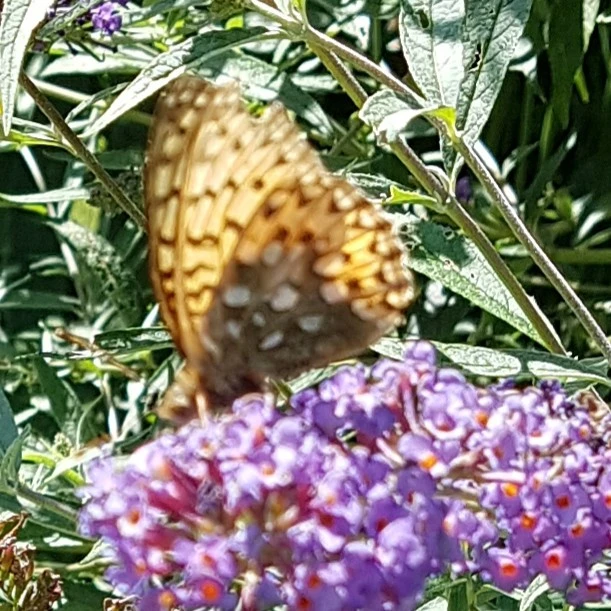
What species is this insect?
Speyeria aglaja
